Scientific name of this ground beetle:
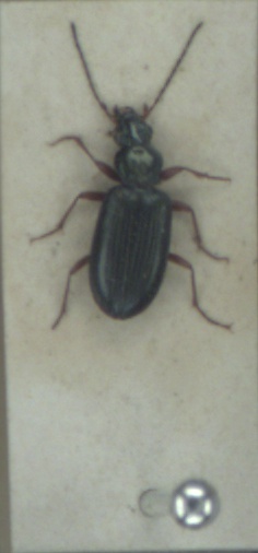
Bembidion decorum
